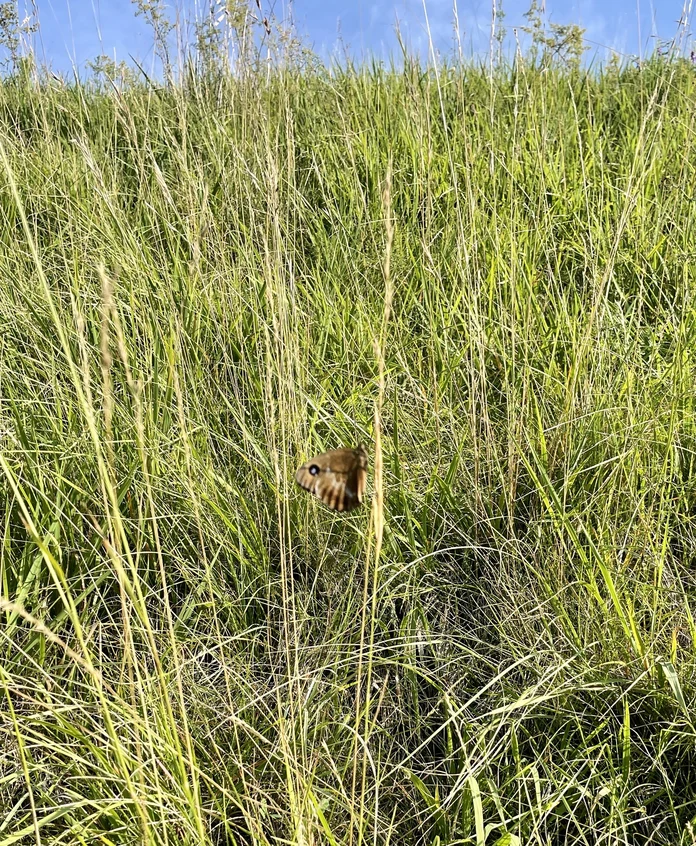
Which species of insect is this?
Minois dryas
